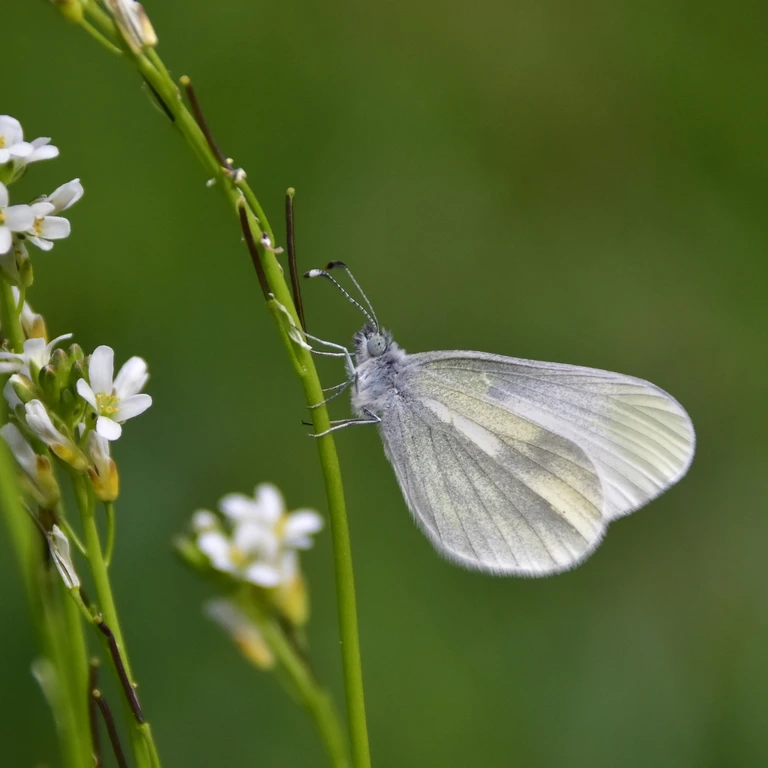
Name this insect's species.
Leptidea sinapis/juvernica
